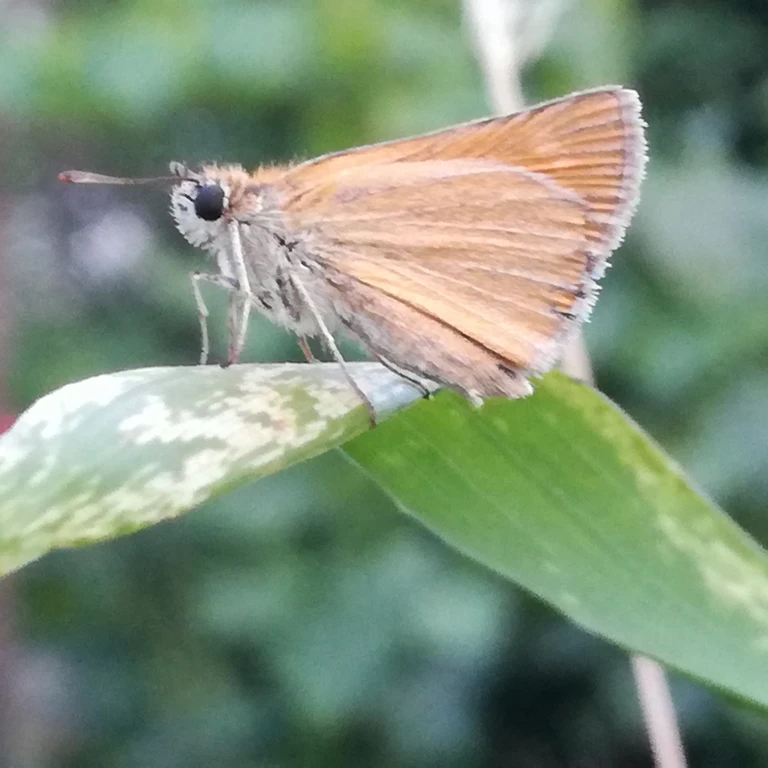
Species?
Thymelicus sylvestris
